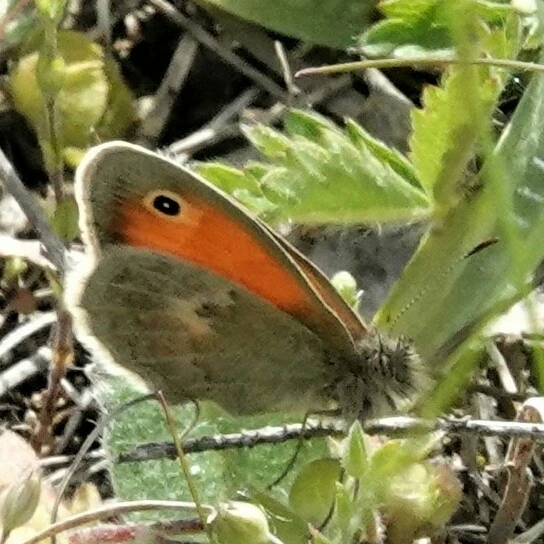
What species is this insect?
Coenonympha pamphilus
